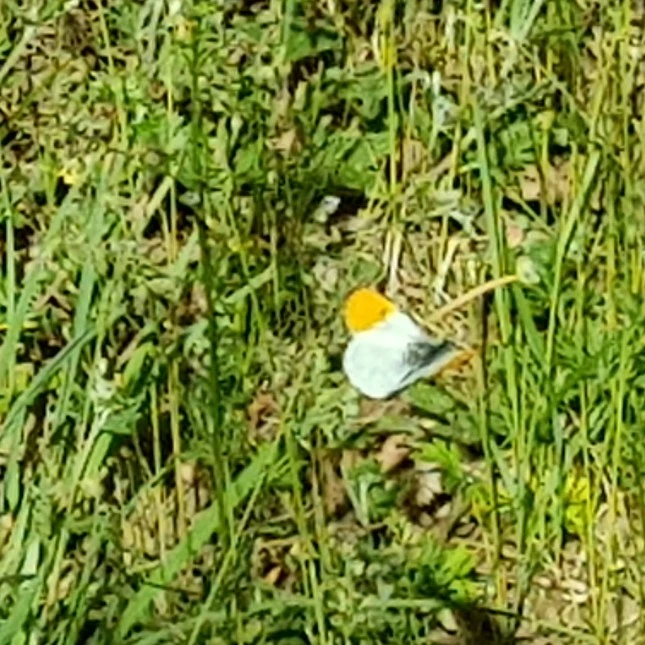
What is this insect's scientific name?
Anthocharis cardamines
